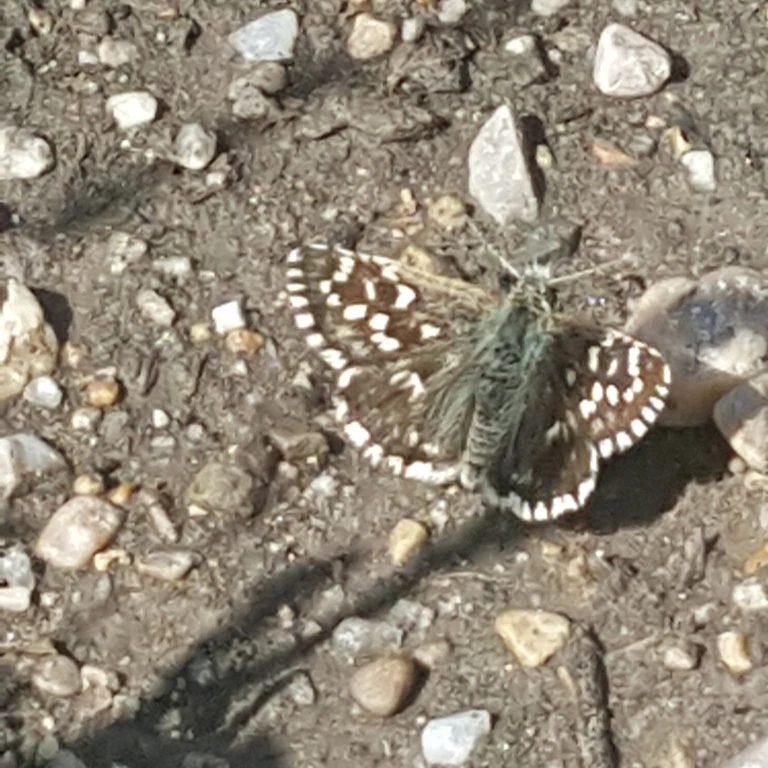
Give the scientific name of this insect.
Pyrgus malvae
